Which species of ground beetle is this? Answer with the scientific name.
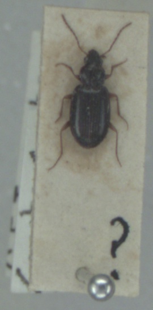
Ocys quinquestriatus
